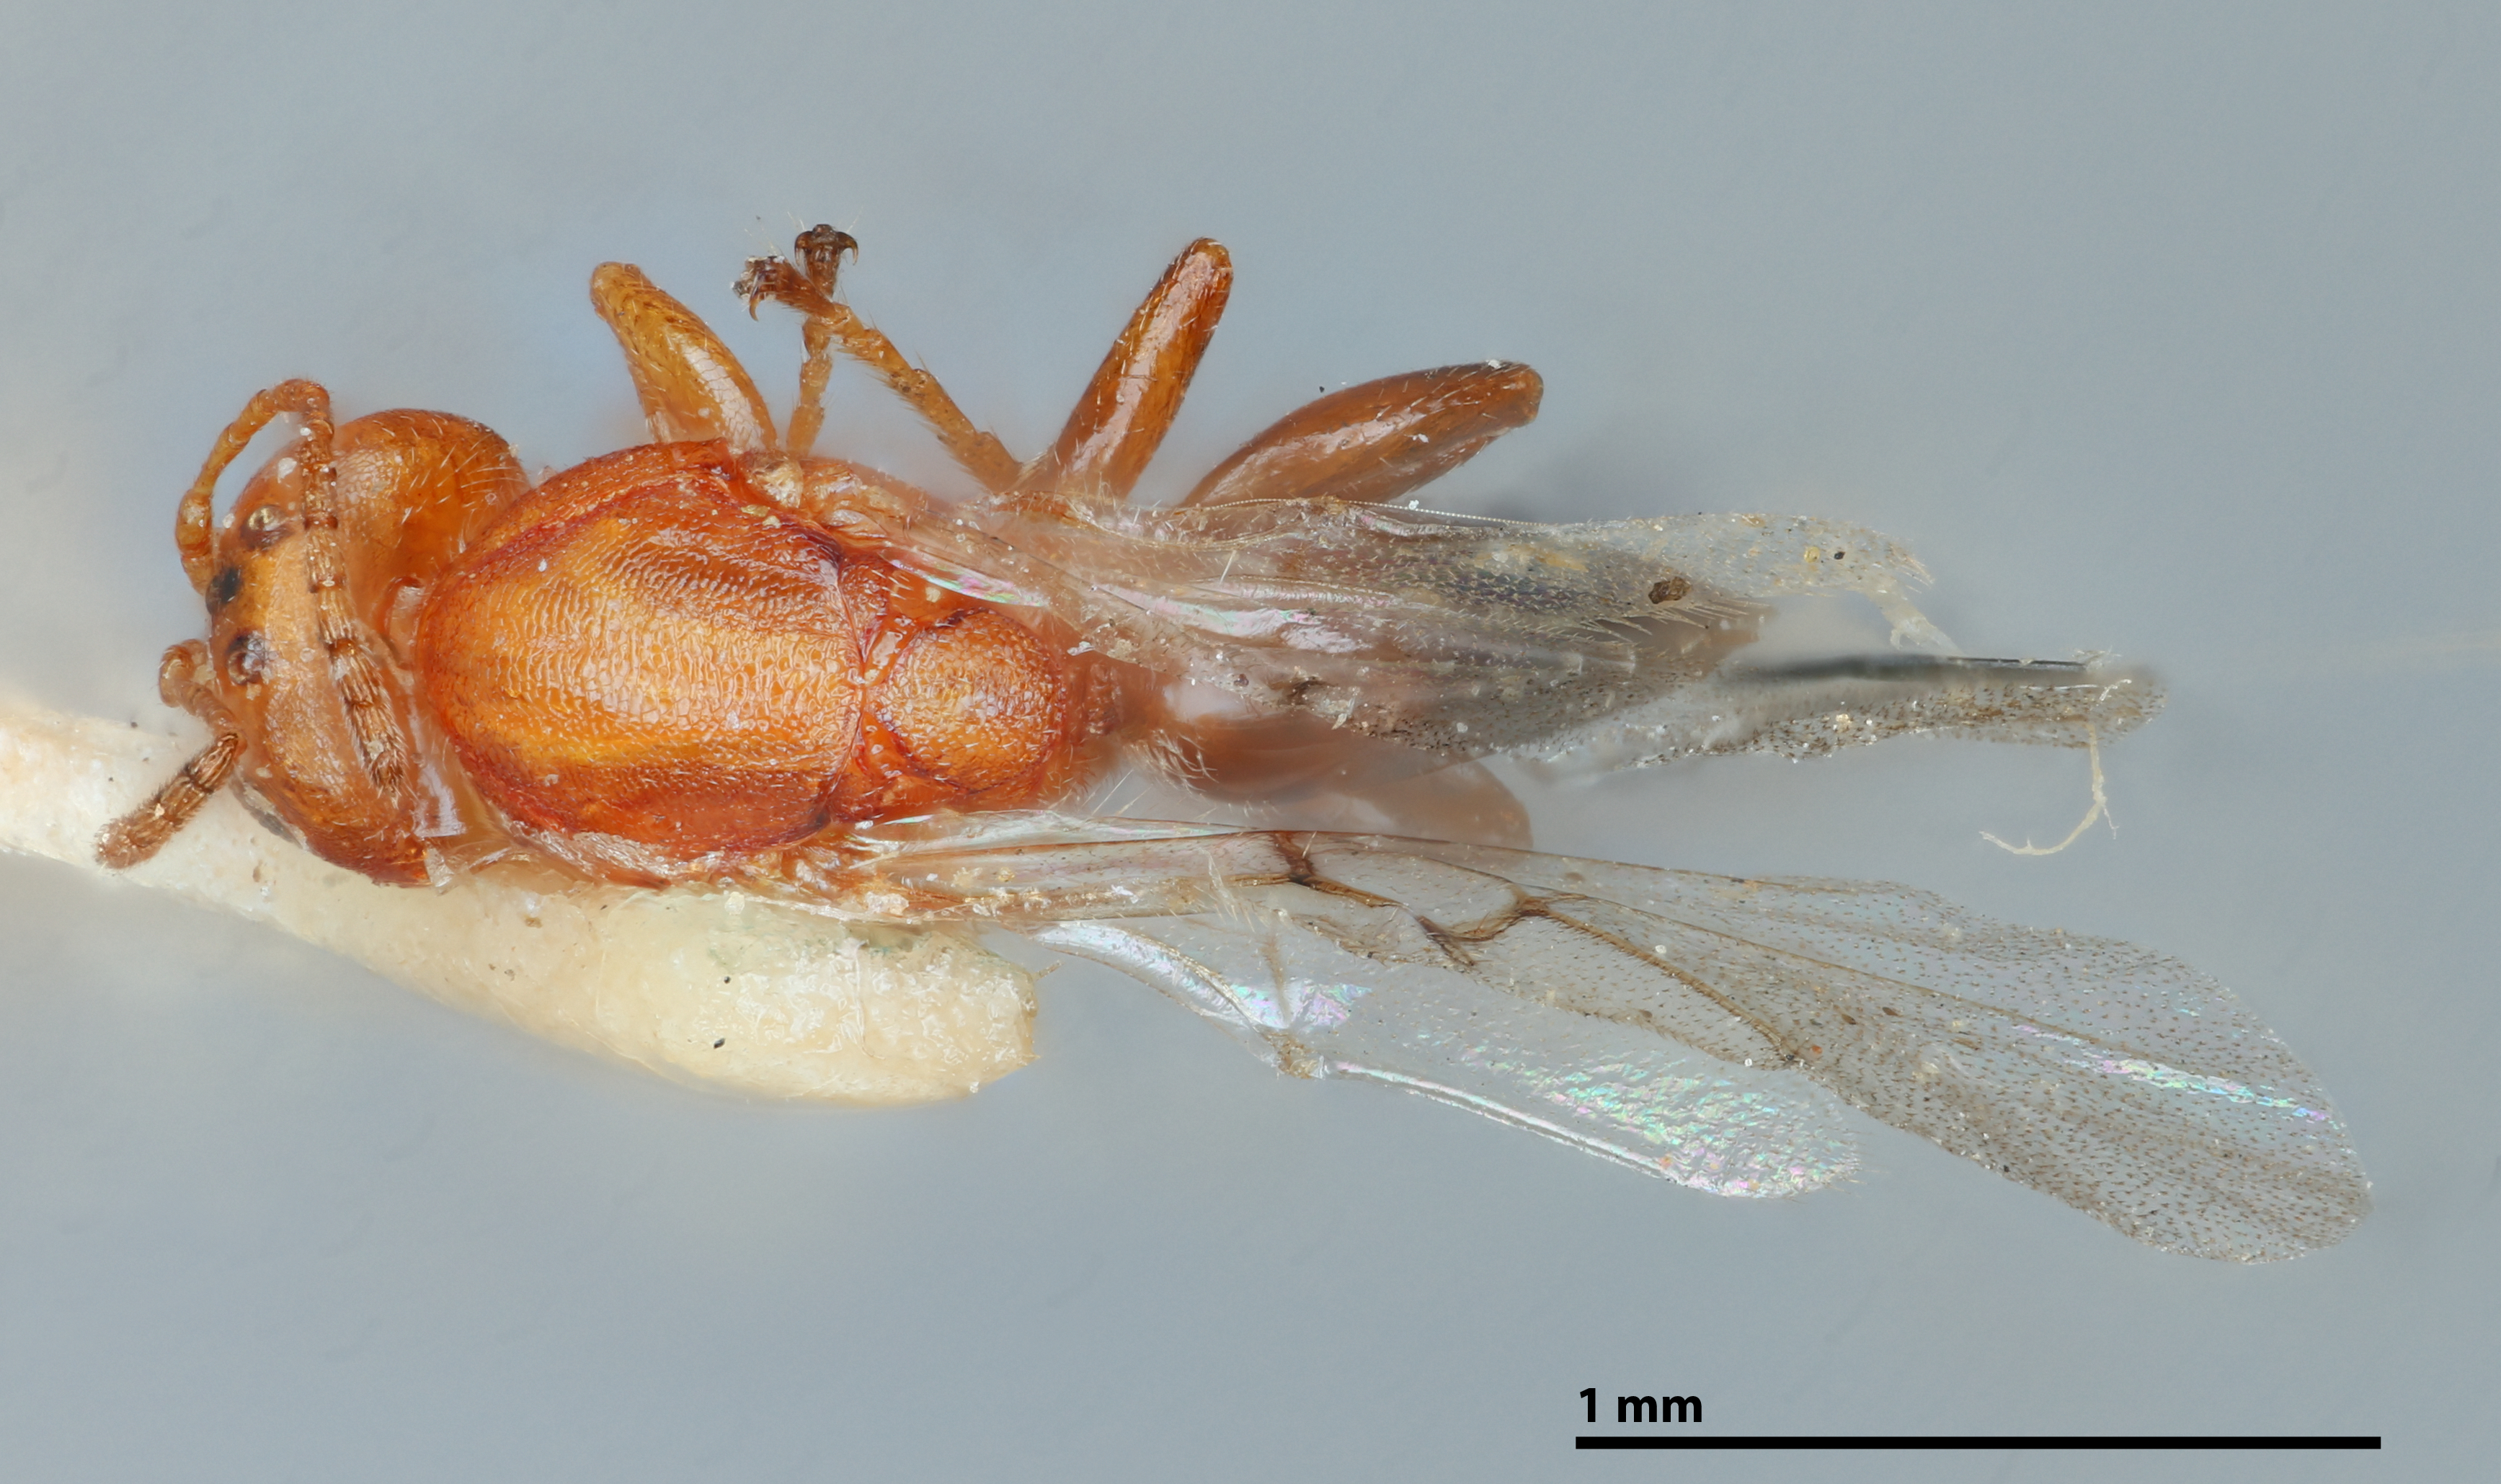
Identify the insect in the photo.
Bassettia pallida
